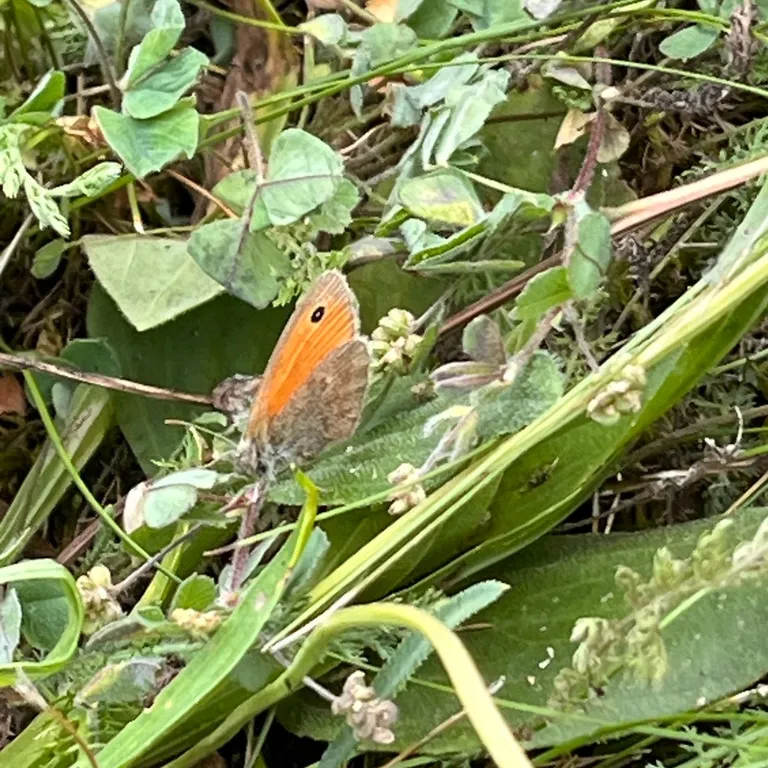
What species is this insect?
Coenonympha pamphilus
